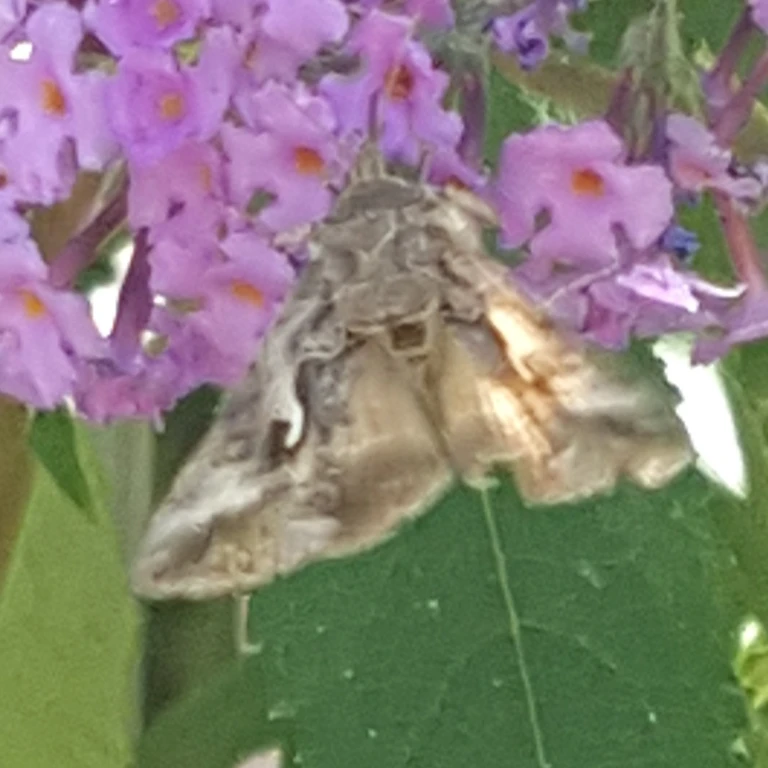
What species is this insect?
Autographa gamma
